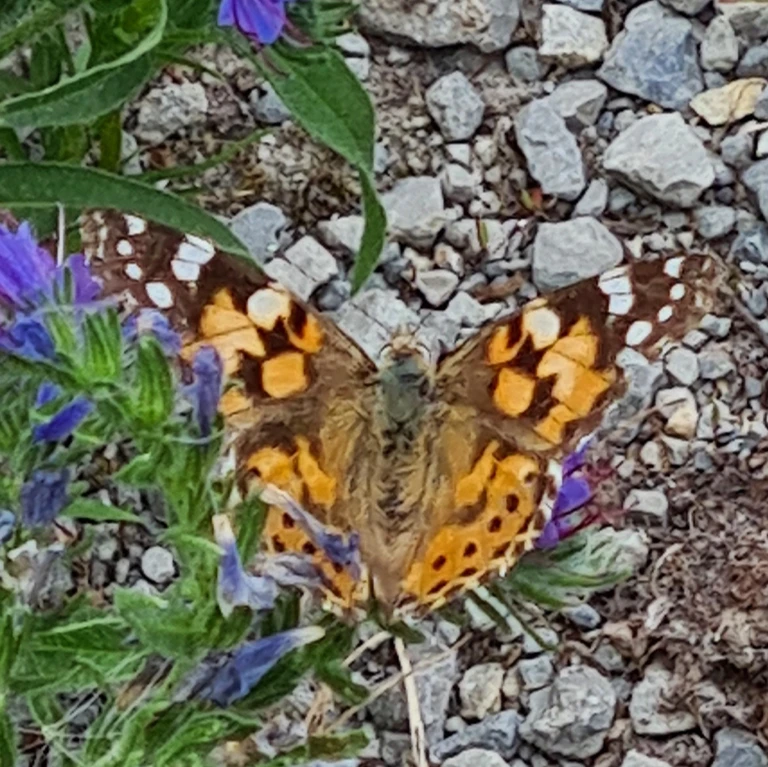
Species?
Vanessa cardui
